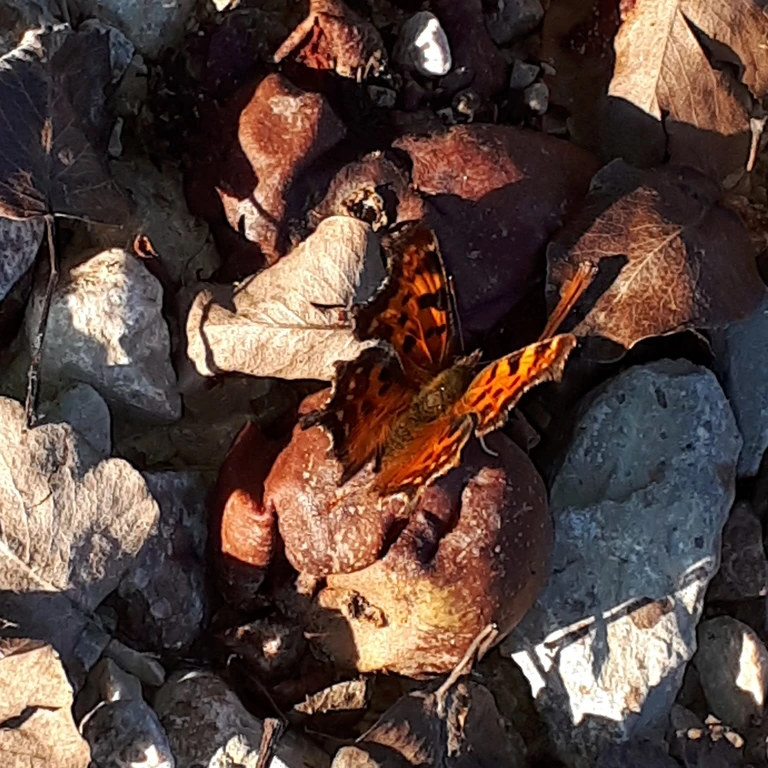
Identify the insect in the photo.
Polygonia c-album
